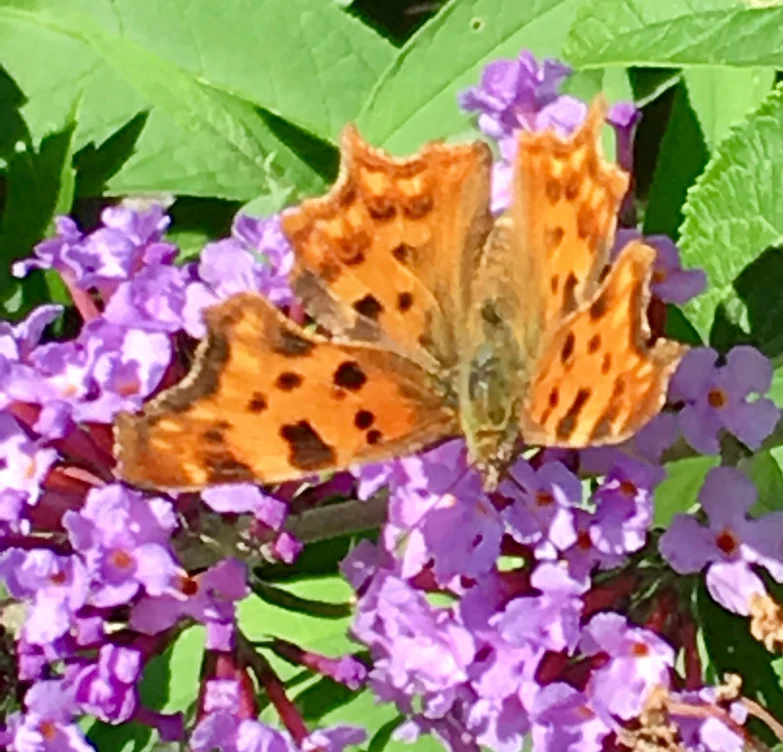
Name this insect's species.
Polygonia c-album
